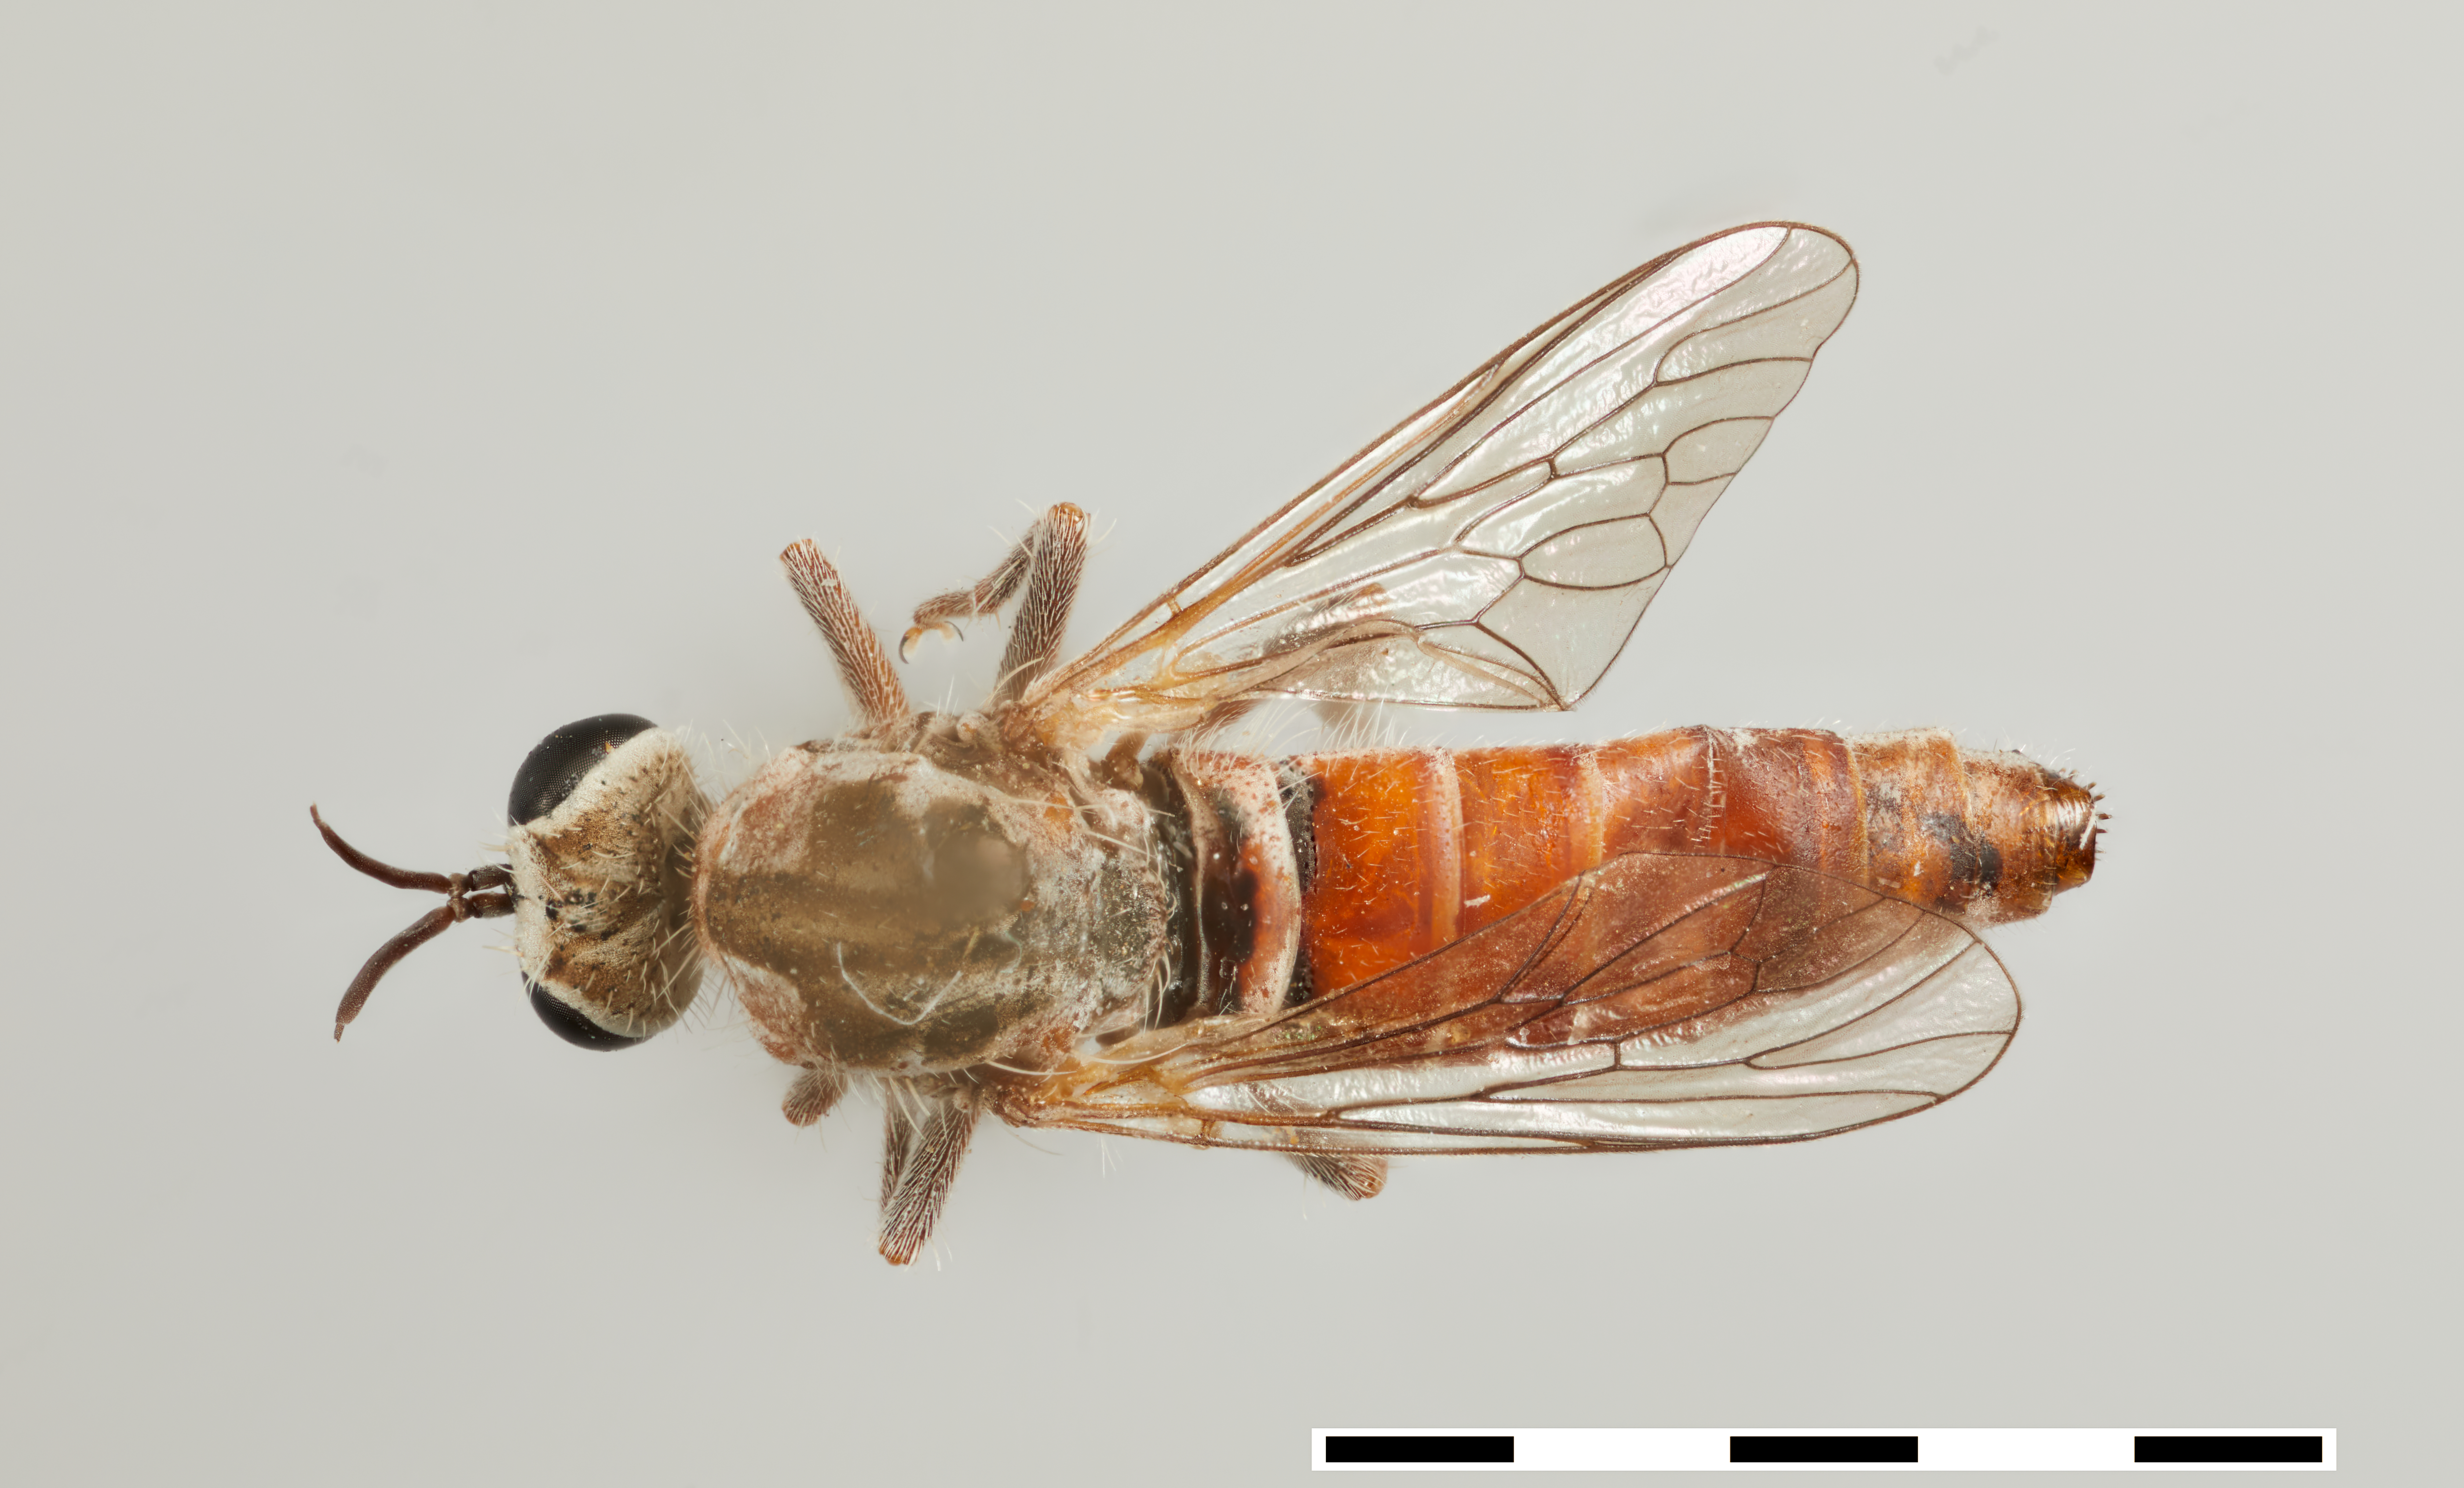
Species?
Empodiodes namibiensis
